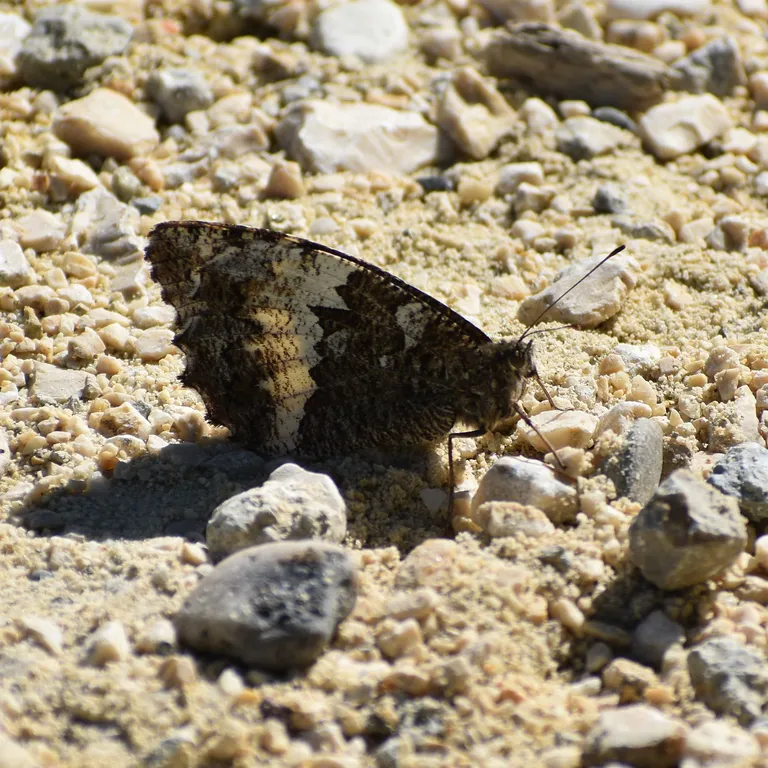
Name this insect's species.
Brintesia circe
